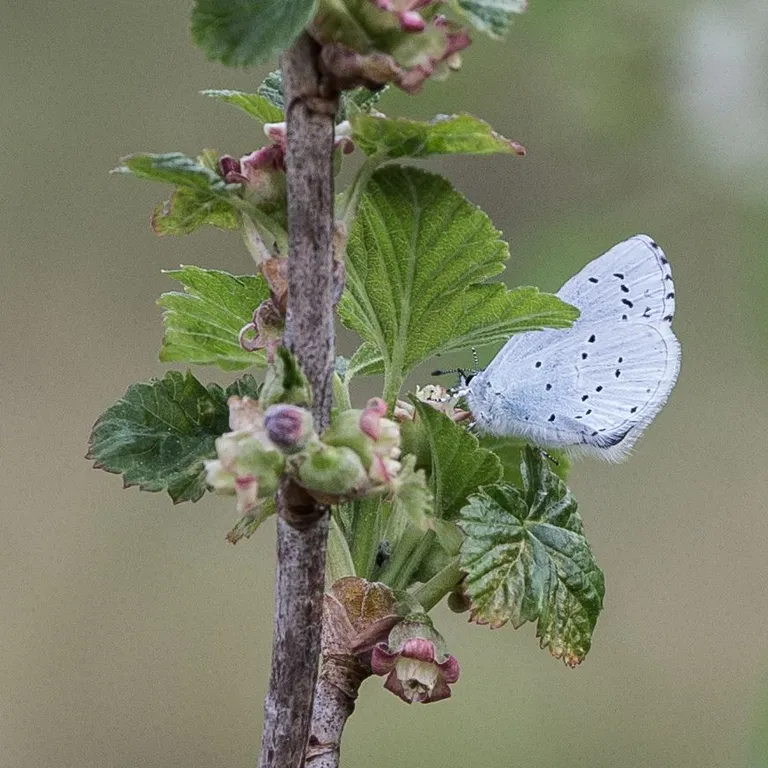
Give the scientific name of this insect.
Celastrina argiolus
